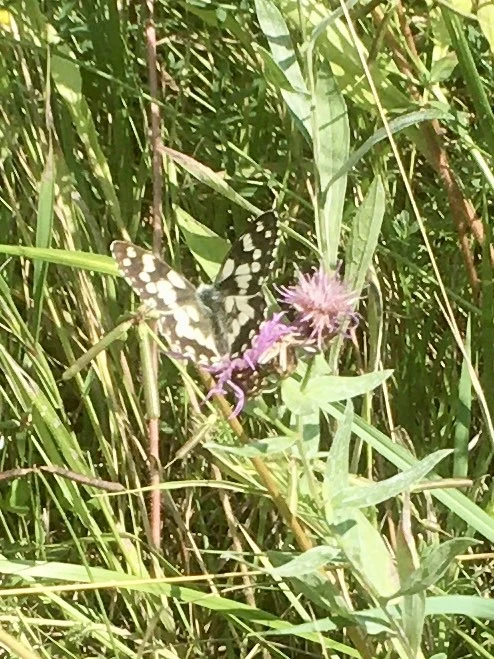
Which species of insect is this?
Melanargia galathea
